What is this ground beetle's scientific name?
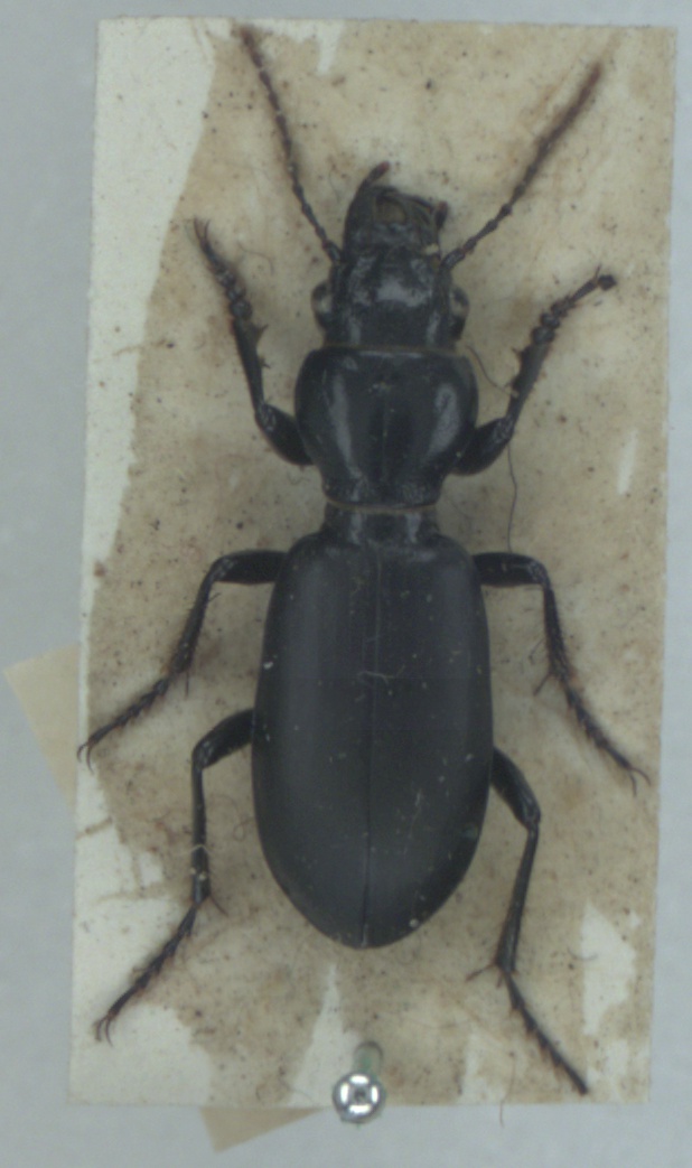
Broscus cephalotes
